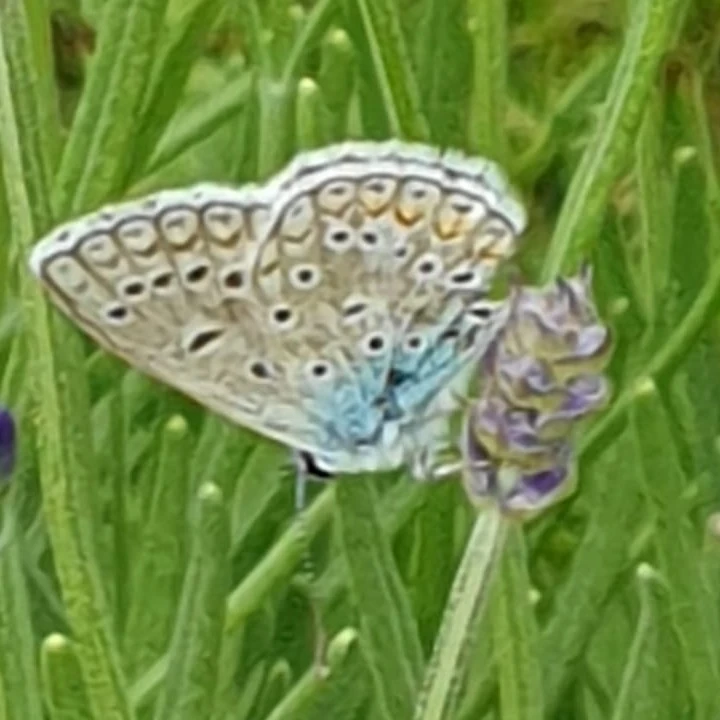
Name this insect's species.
Polyommatus icarus
